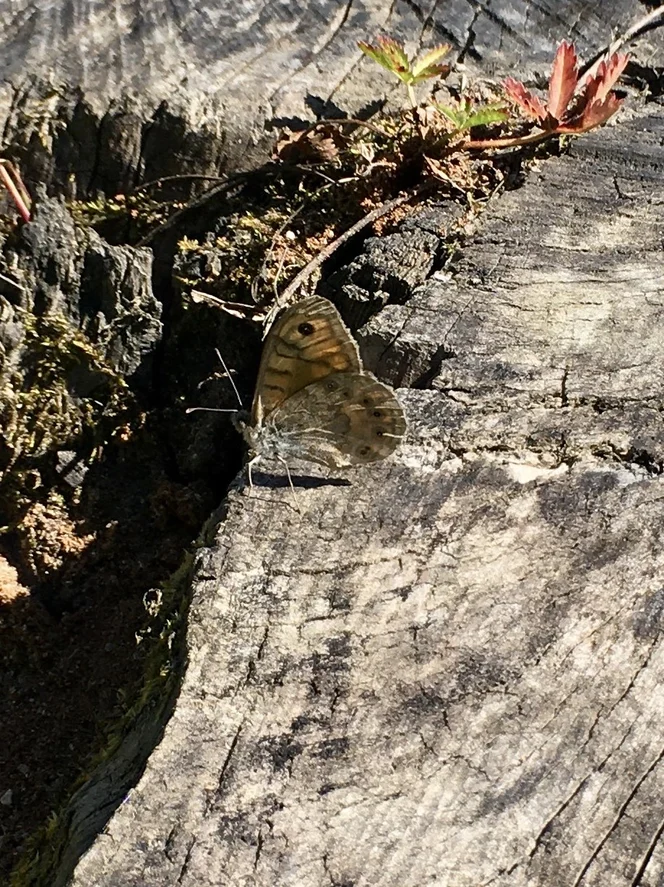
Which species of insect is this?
Lasiommata megera (also Pararge megera)
